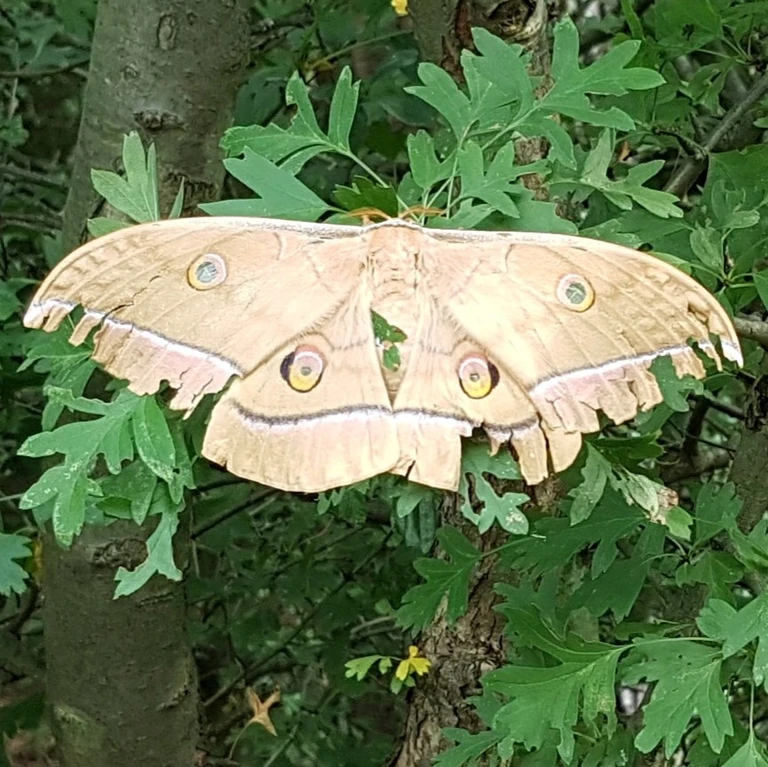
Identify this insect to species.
Antheraea yamamai
